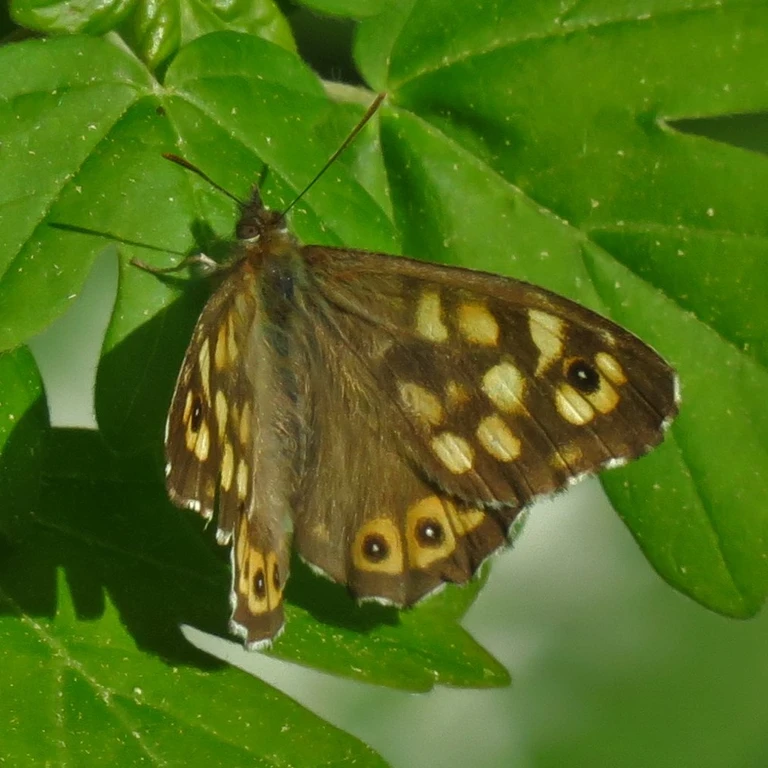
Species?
Pararge aegeria
